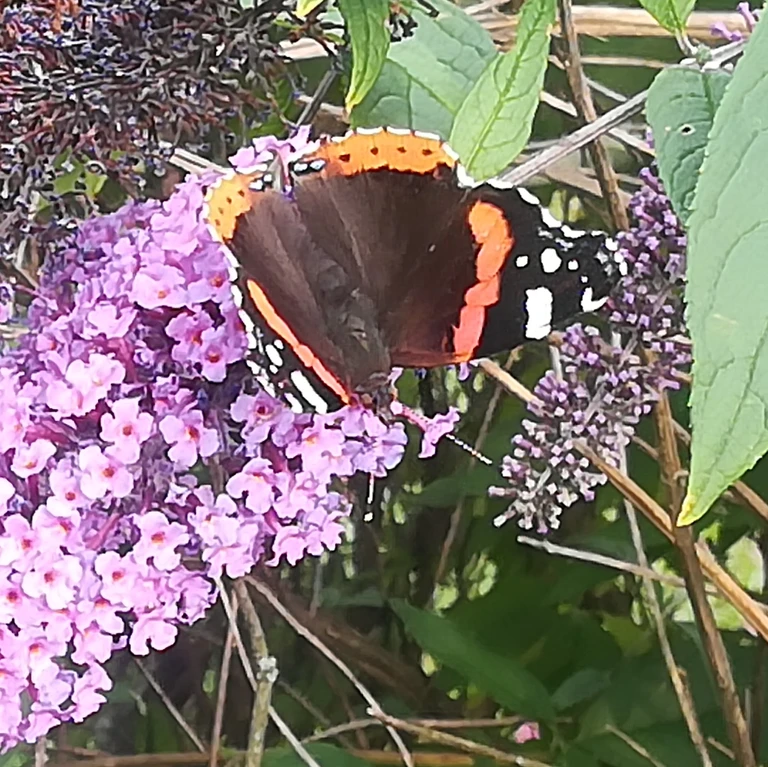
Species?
Vanessa atalanta
